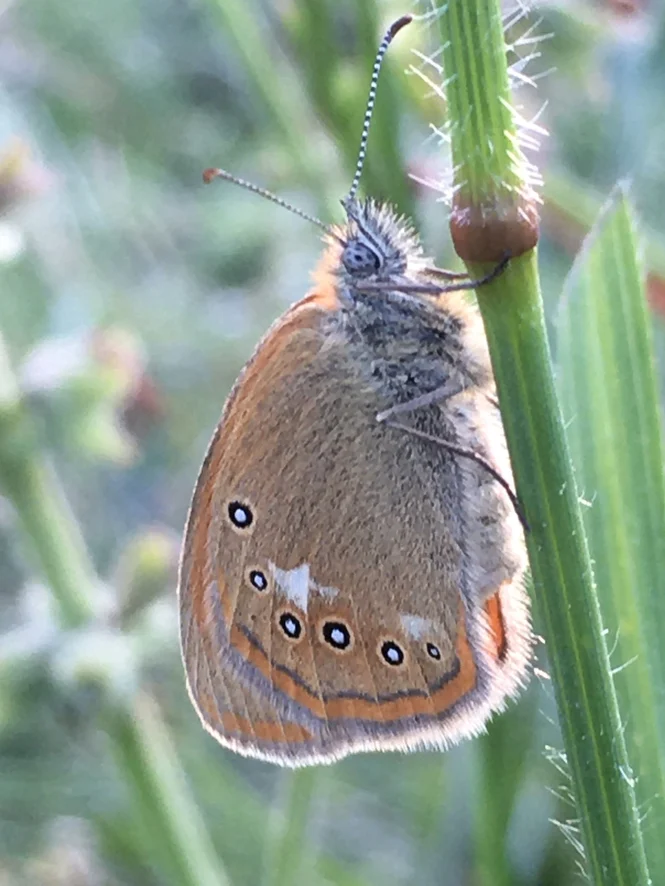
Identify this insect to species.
Coenonympha glycerion (also Coenonympha iphis)
